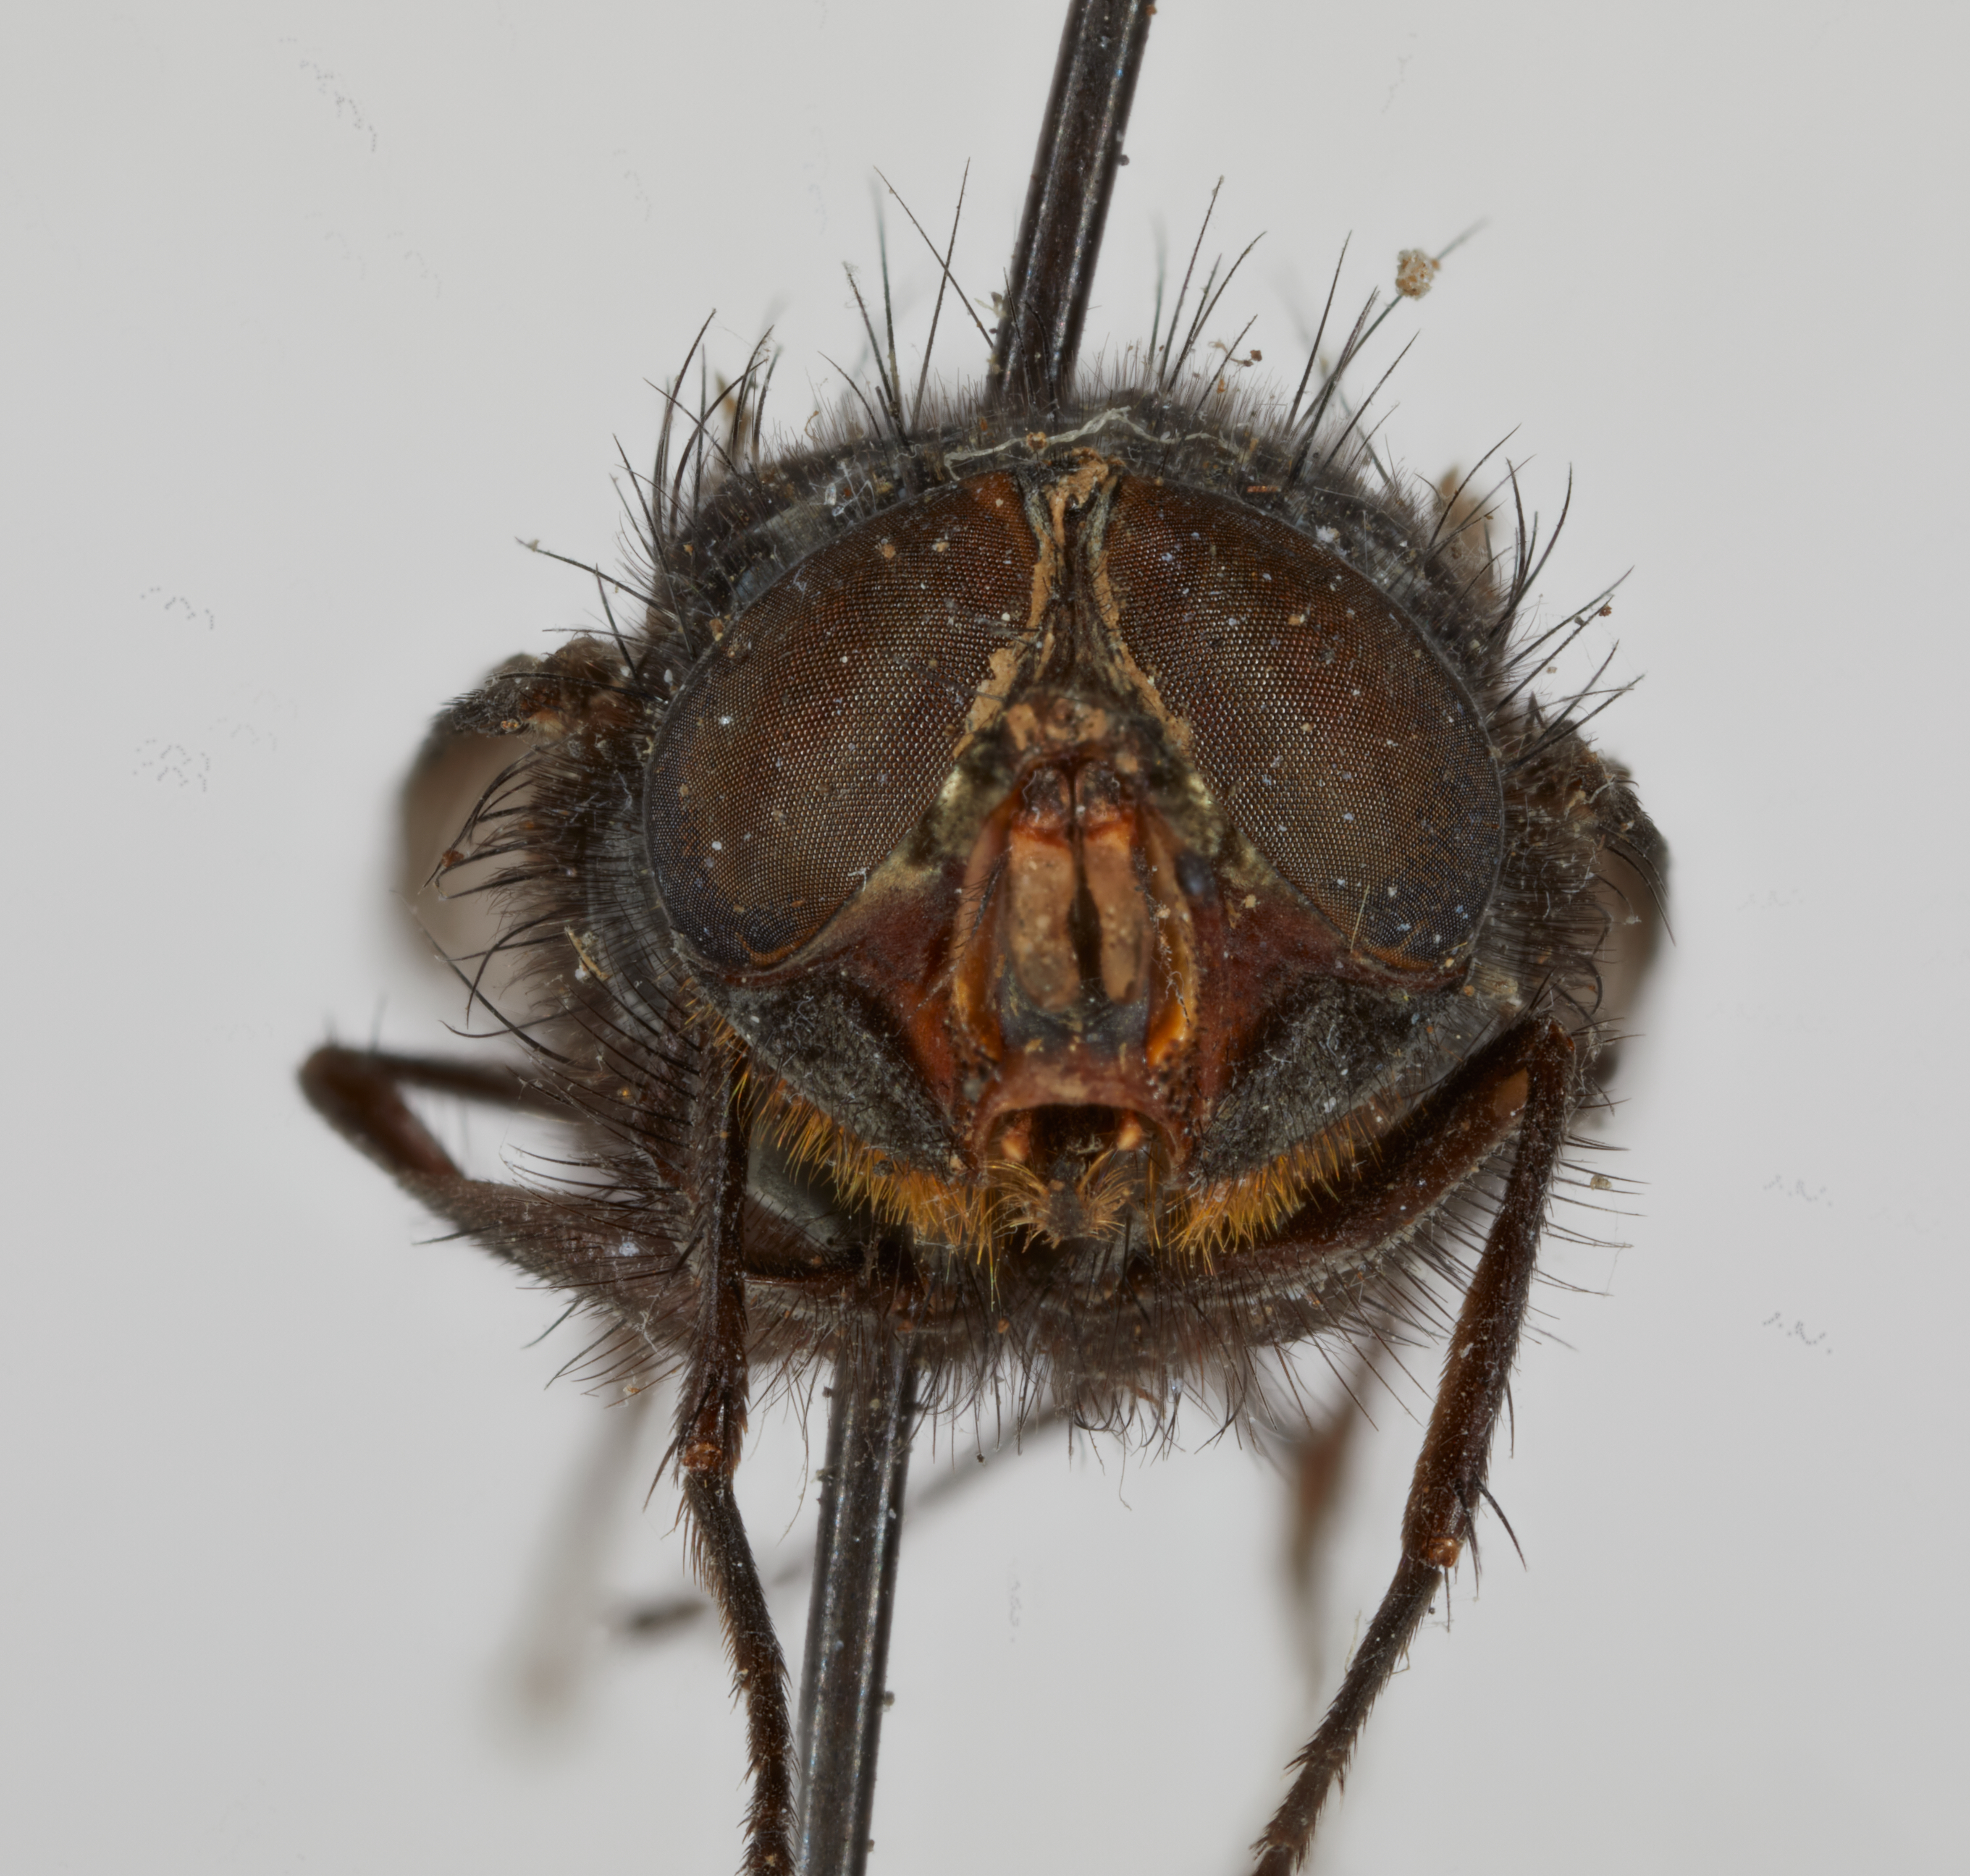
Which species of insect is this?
Calliphora pseudovomitoria
